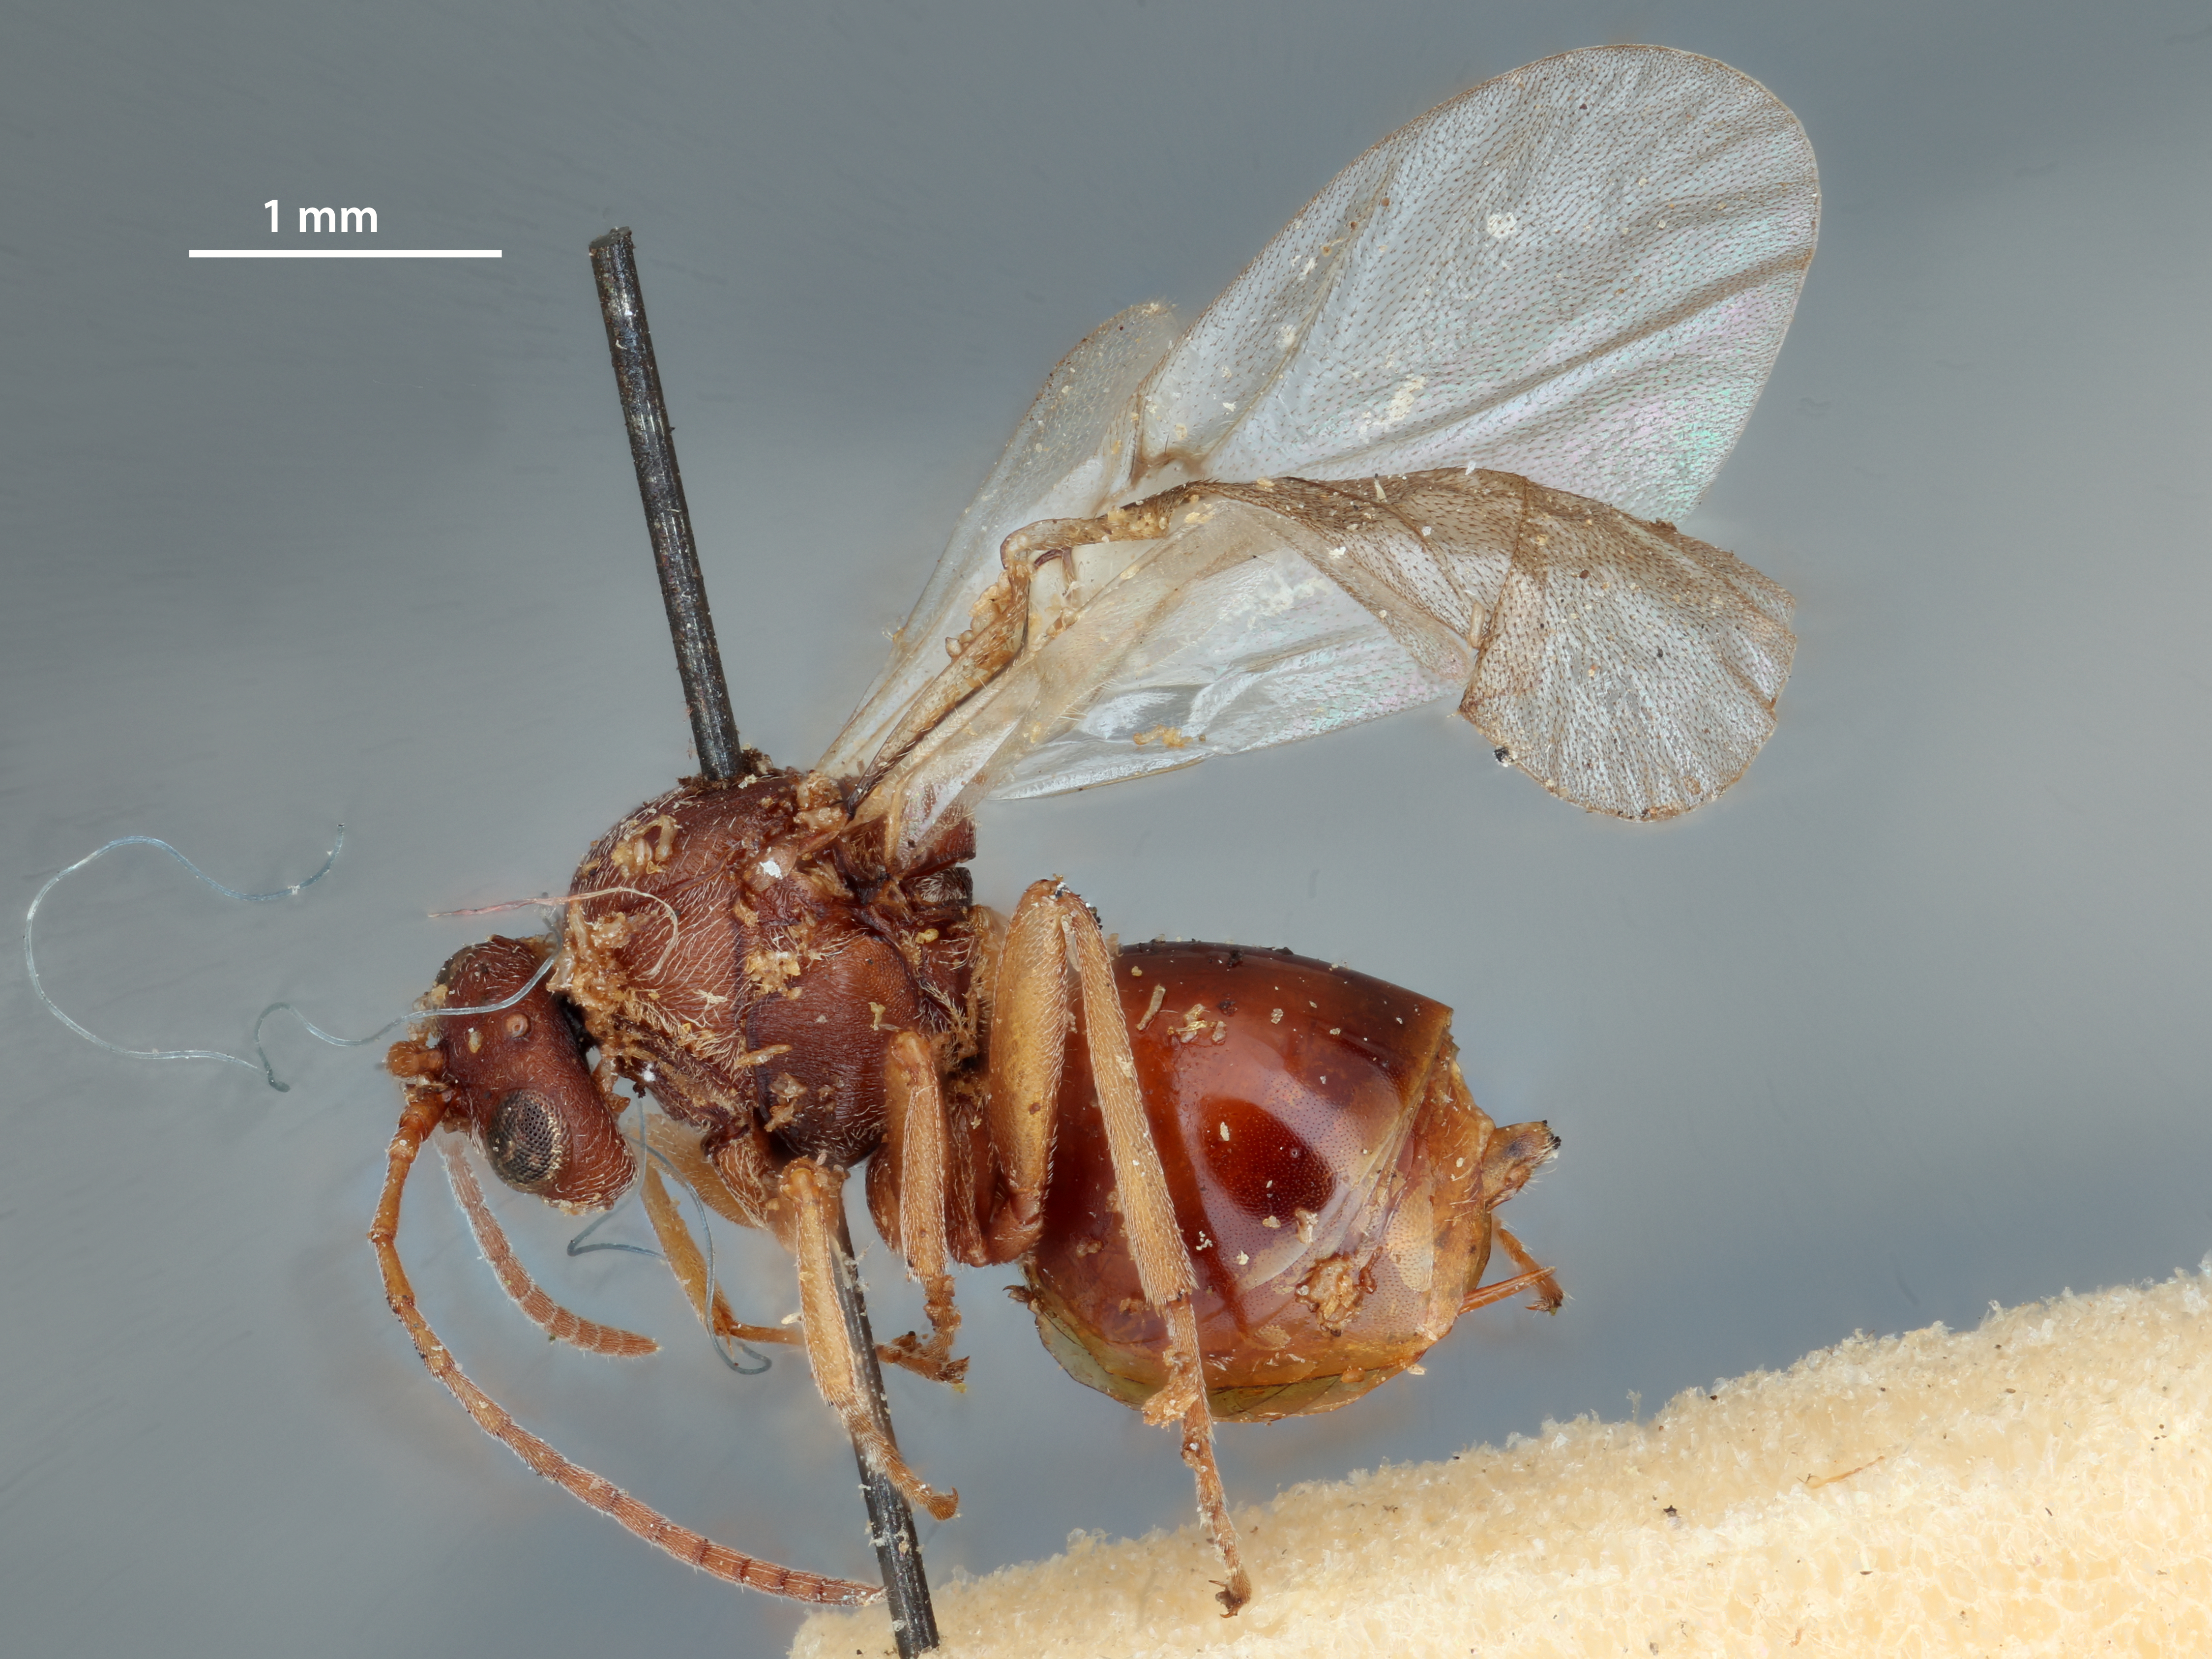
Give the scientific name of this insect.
Andricus pacificus
